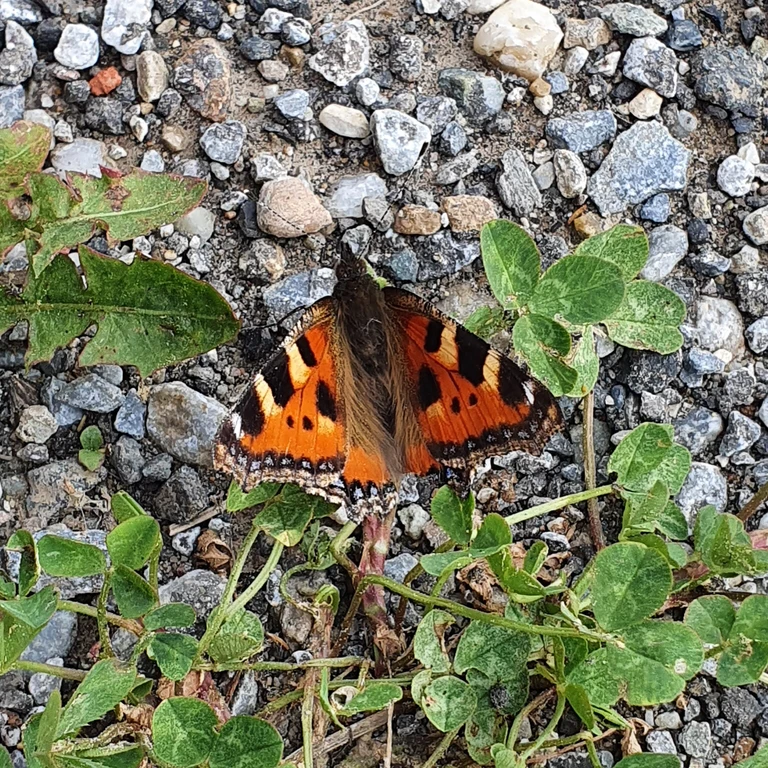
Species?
Aglais urticae
